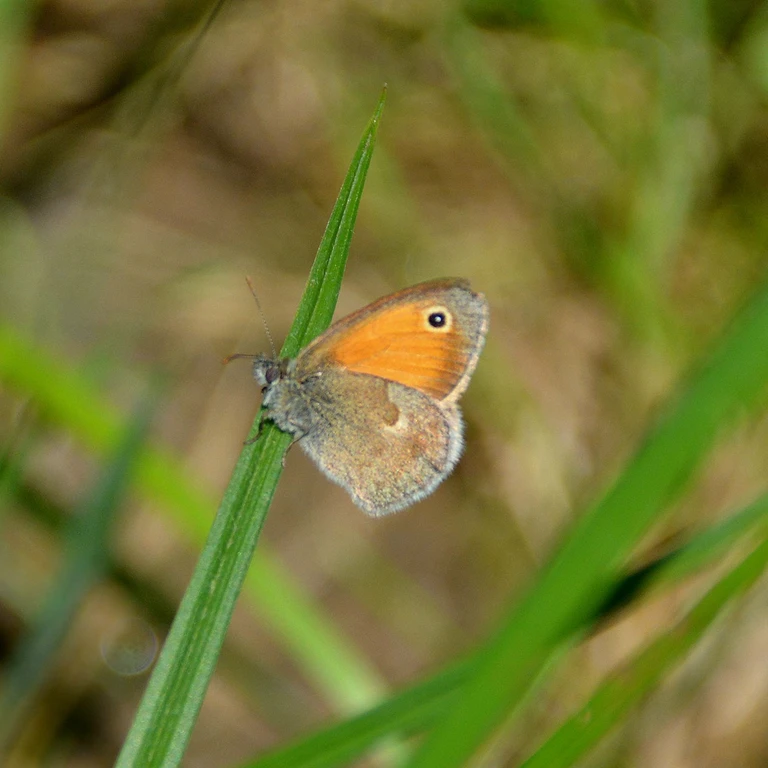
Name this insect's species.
Coenonympha pamphilus
